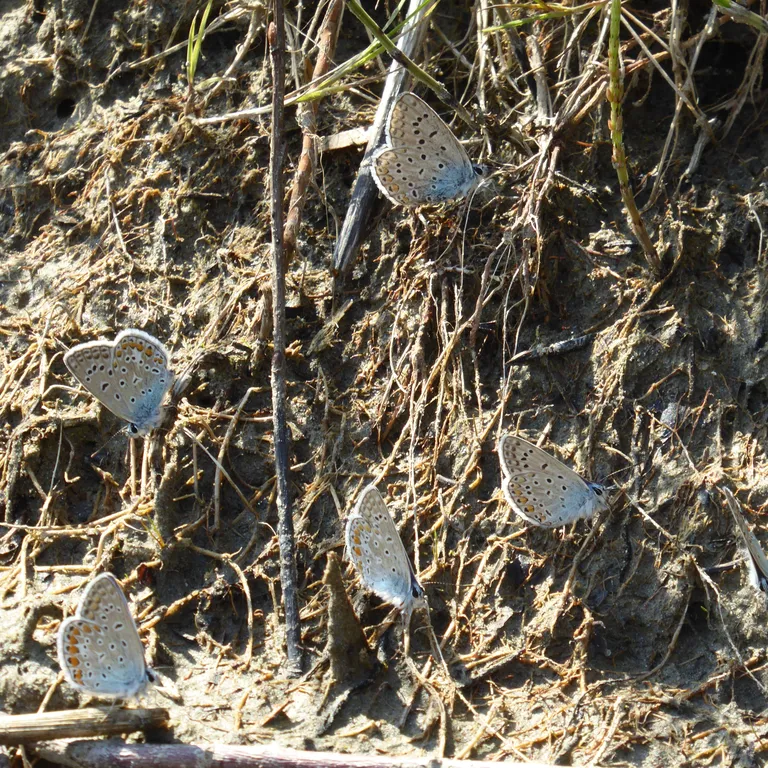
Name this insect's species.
Polyommatus icarus
